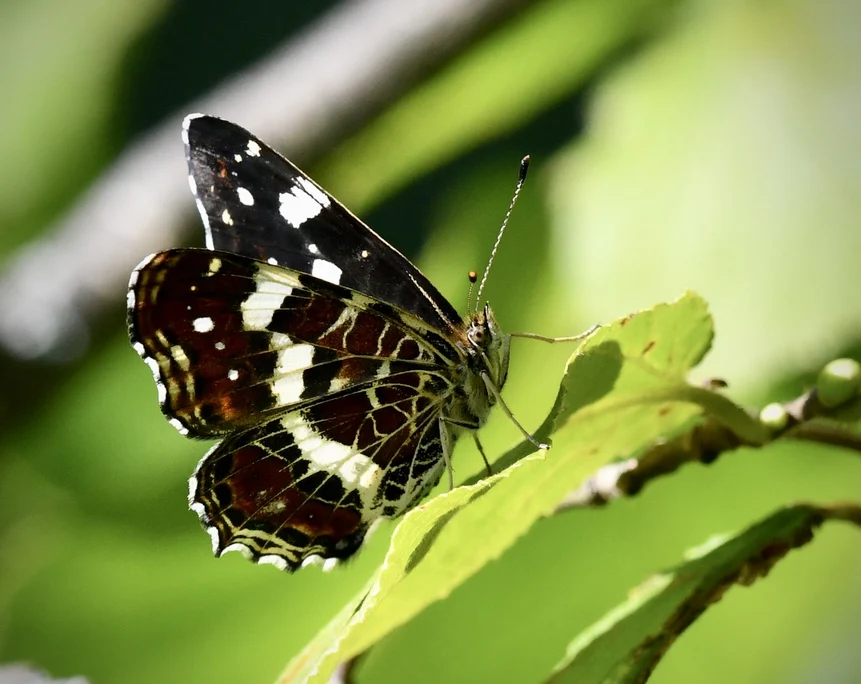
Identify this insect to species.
Araschnia levana
